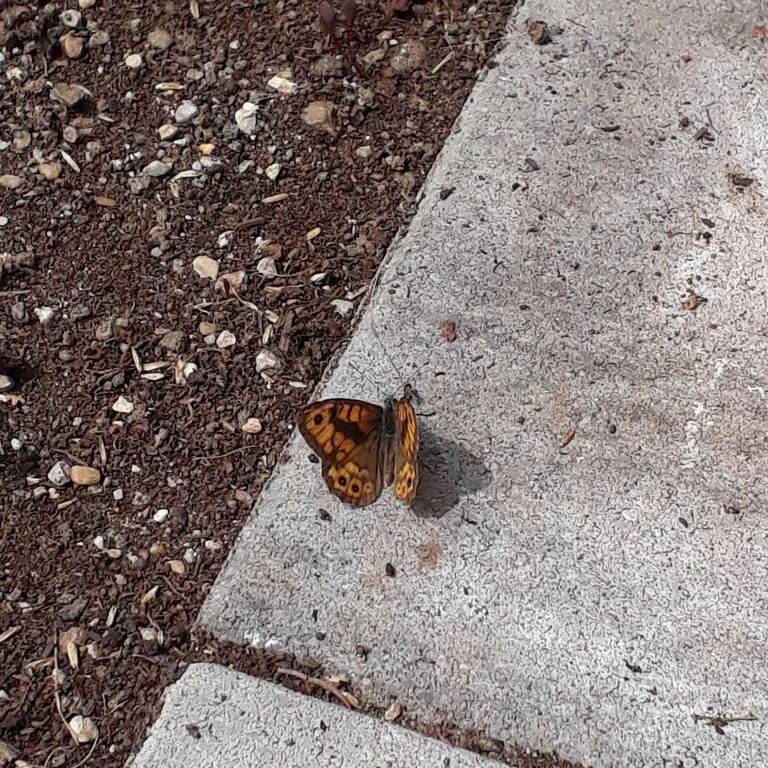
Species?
Lasiommata megera (also Pararge megera)
